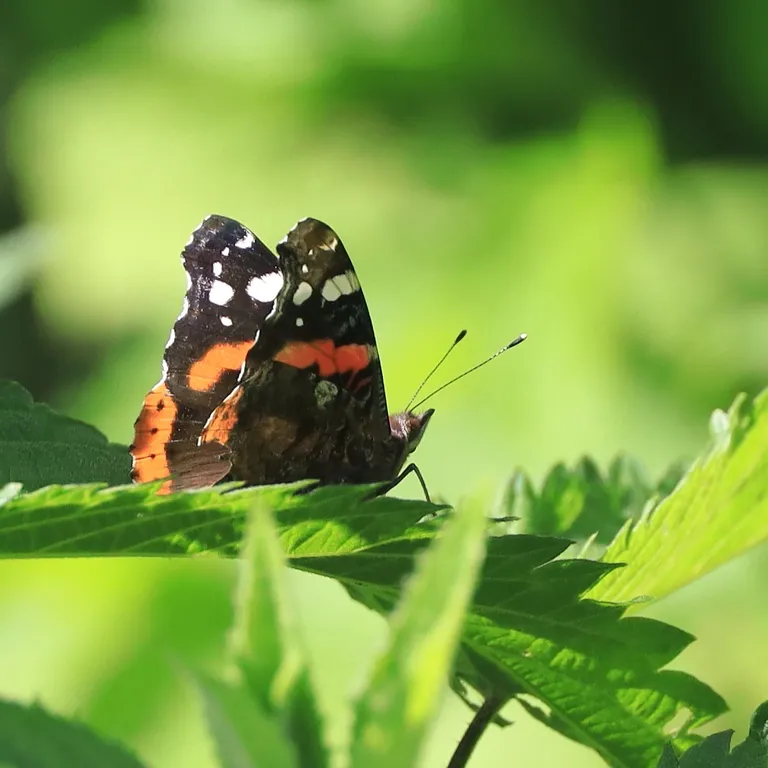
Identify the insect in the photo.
Vanessa atalanta
